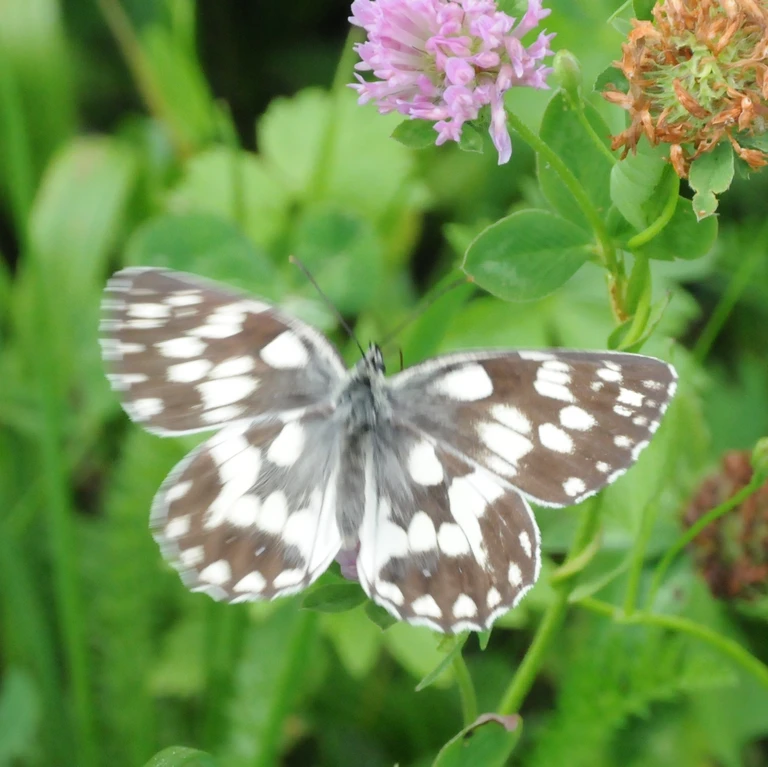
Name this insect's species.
Melanargia galathea
